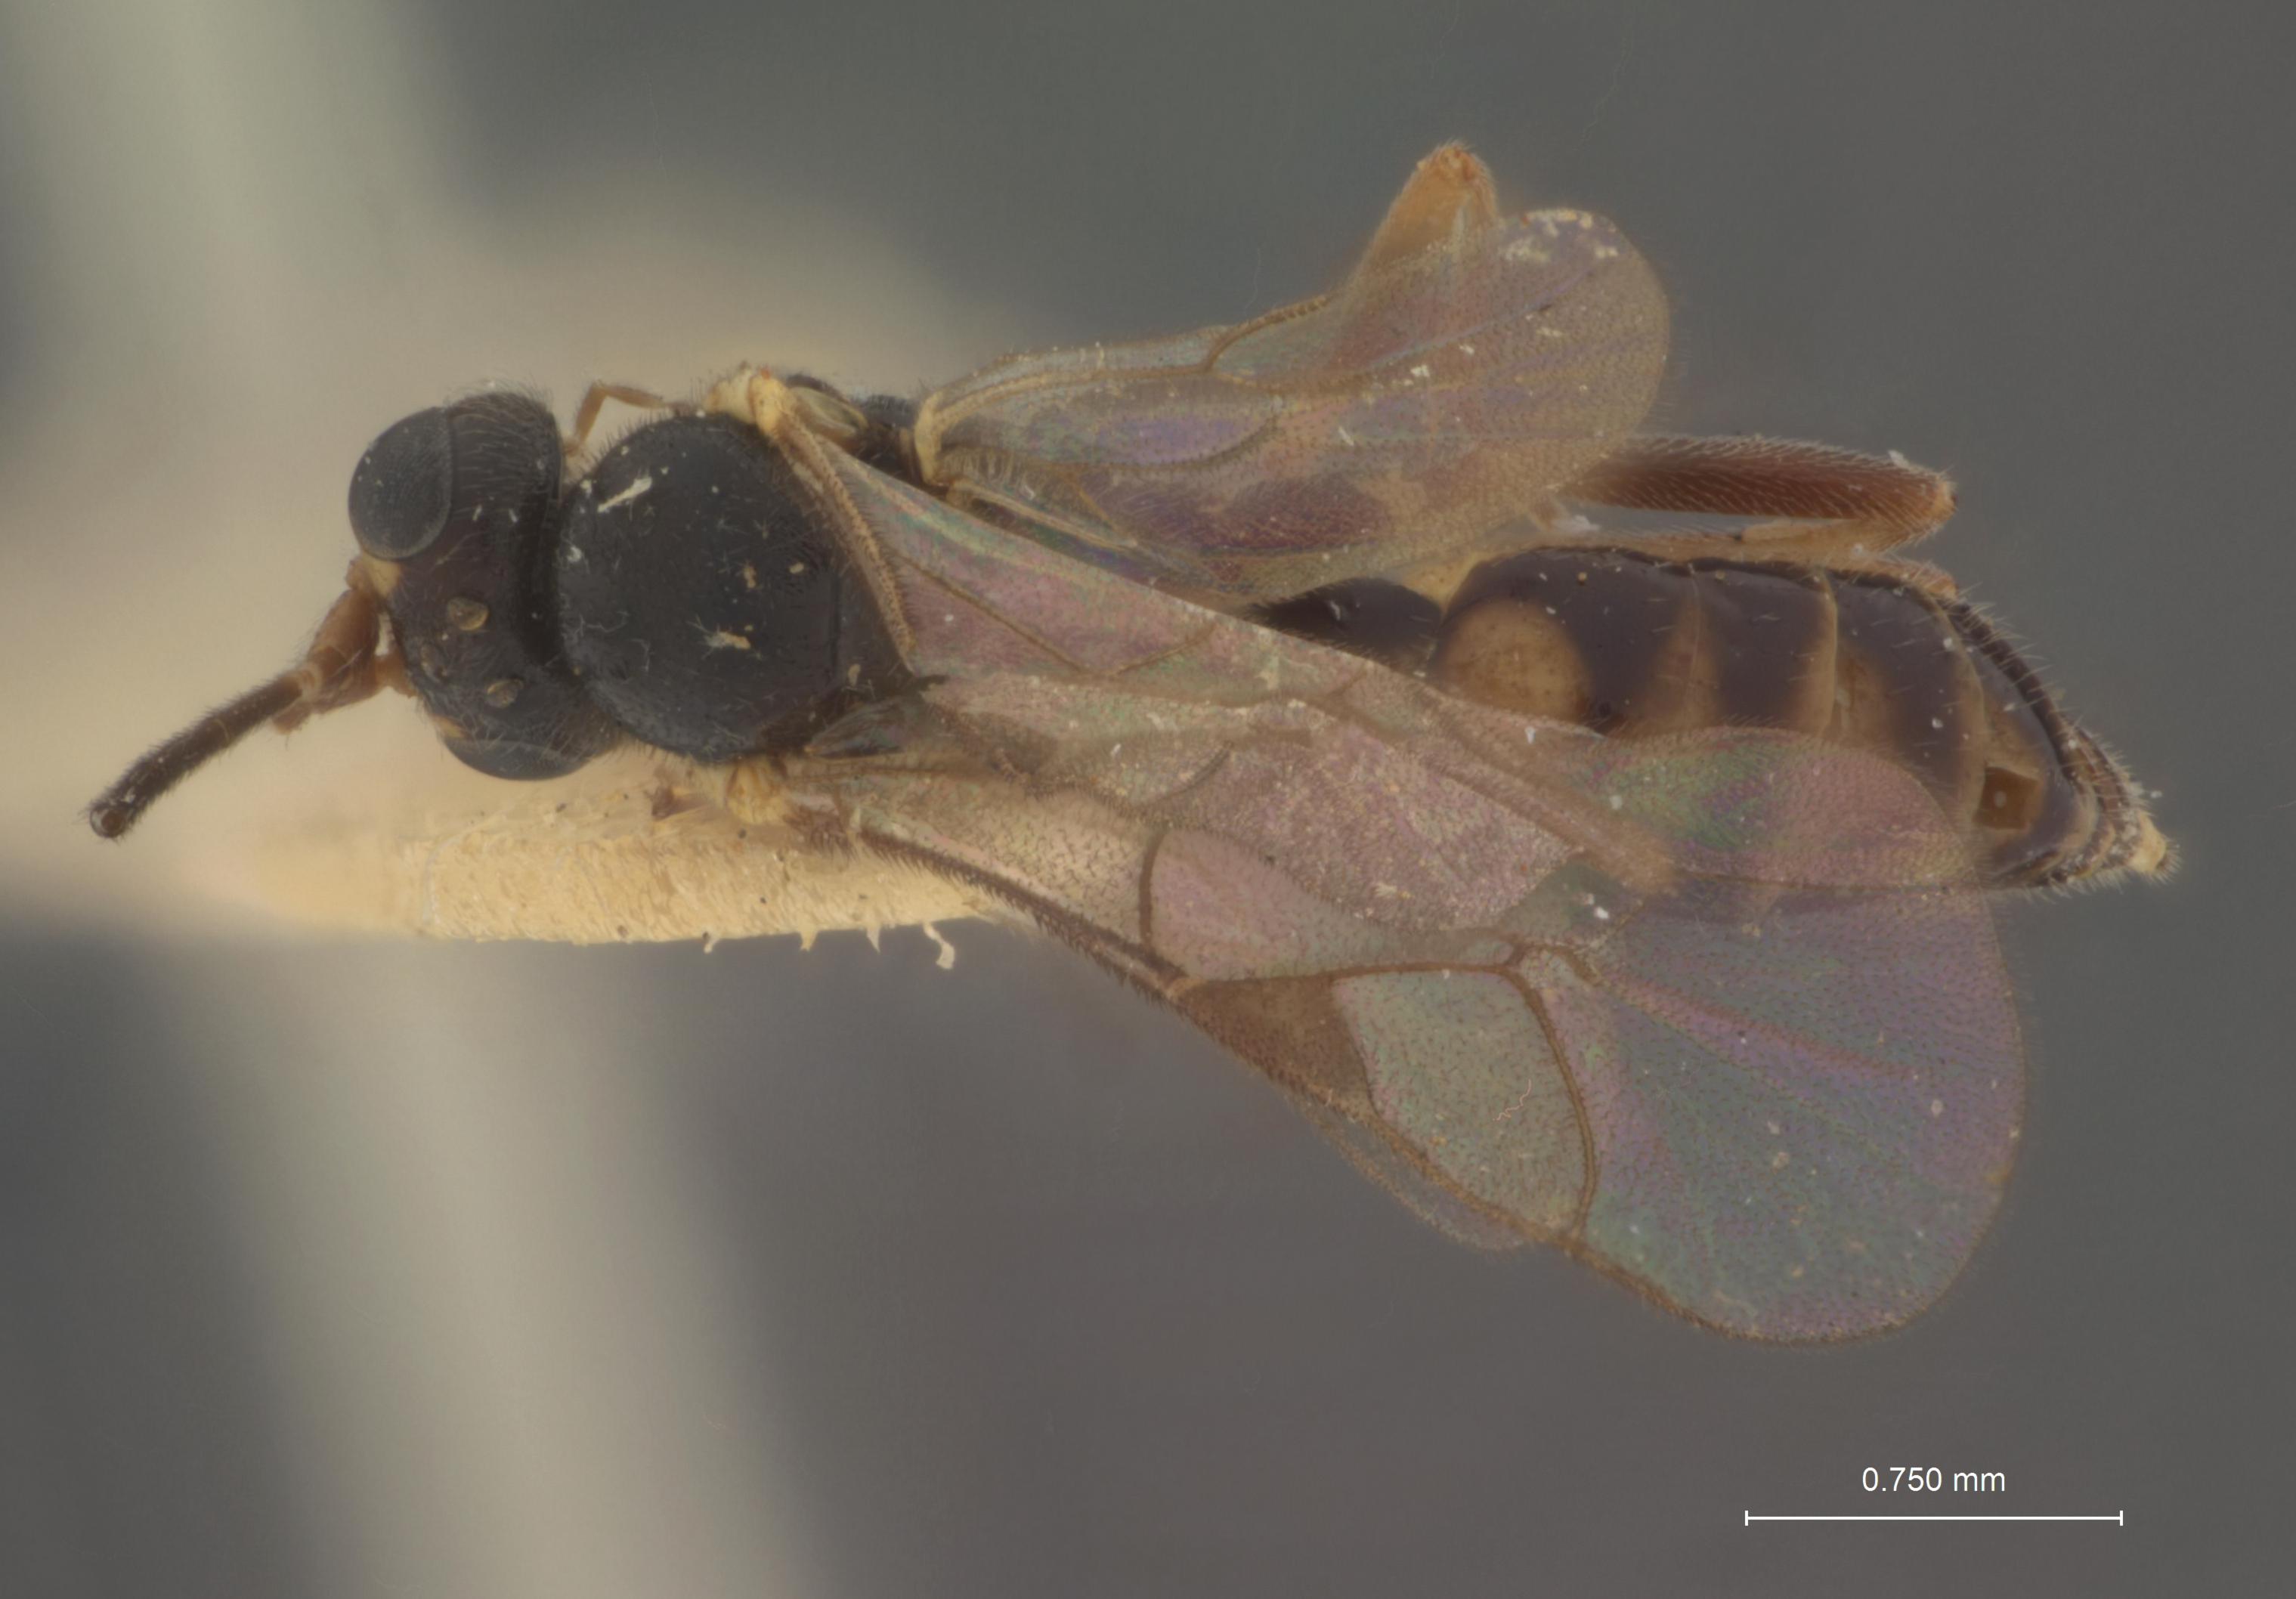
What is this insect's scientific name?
Adelognathus americanus
